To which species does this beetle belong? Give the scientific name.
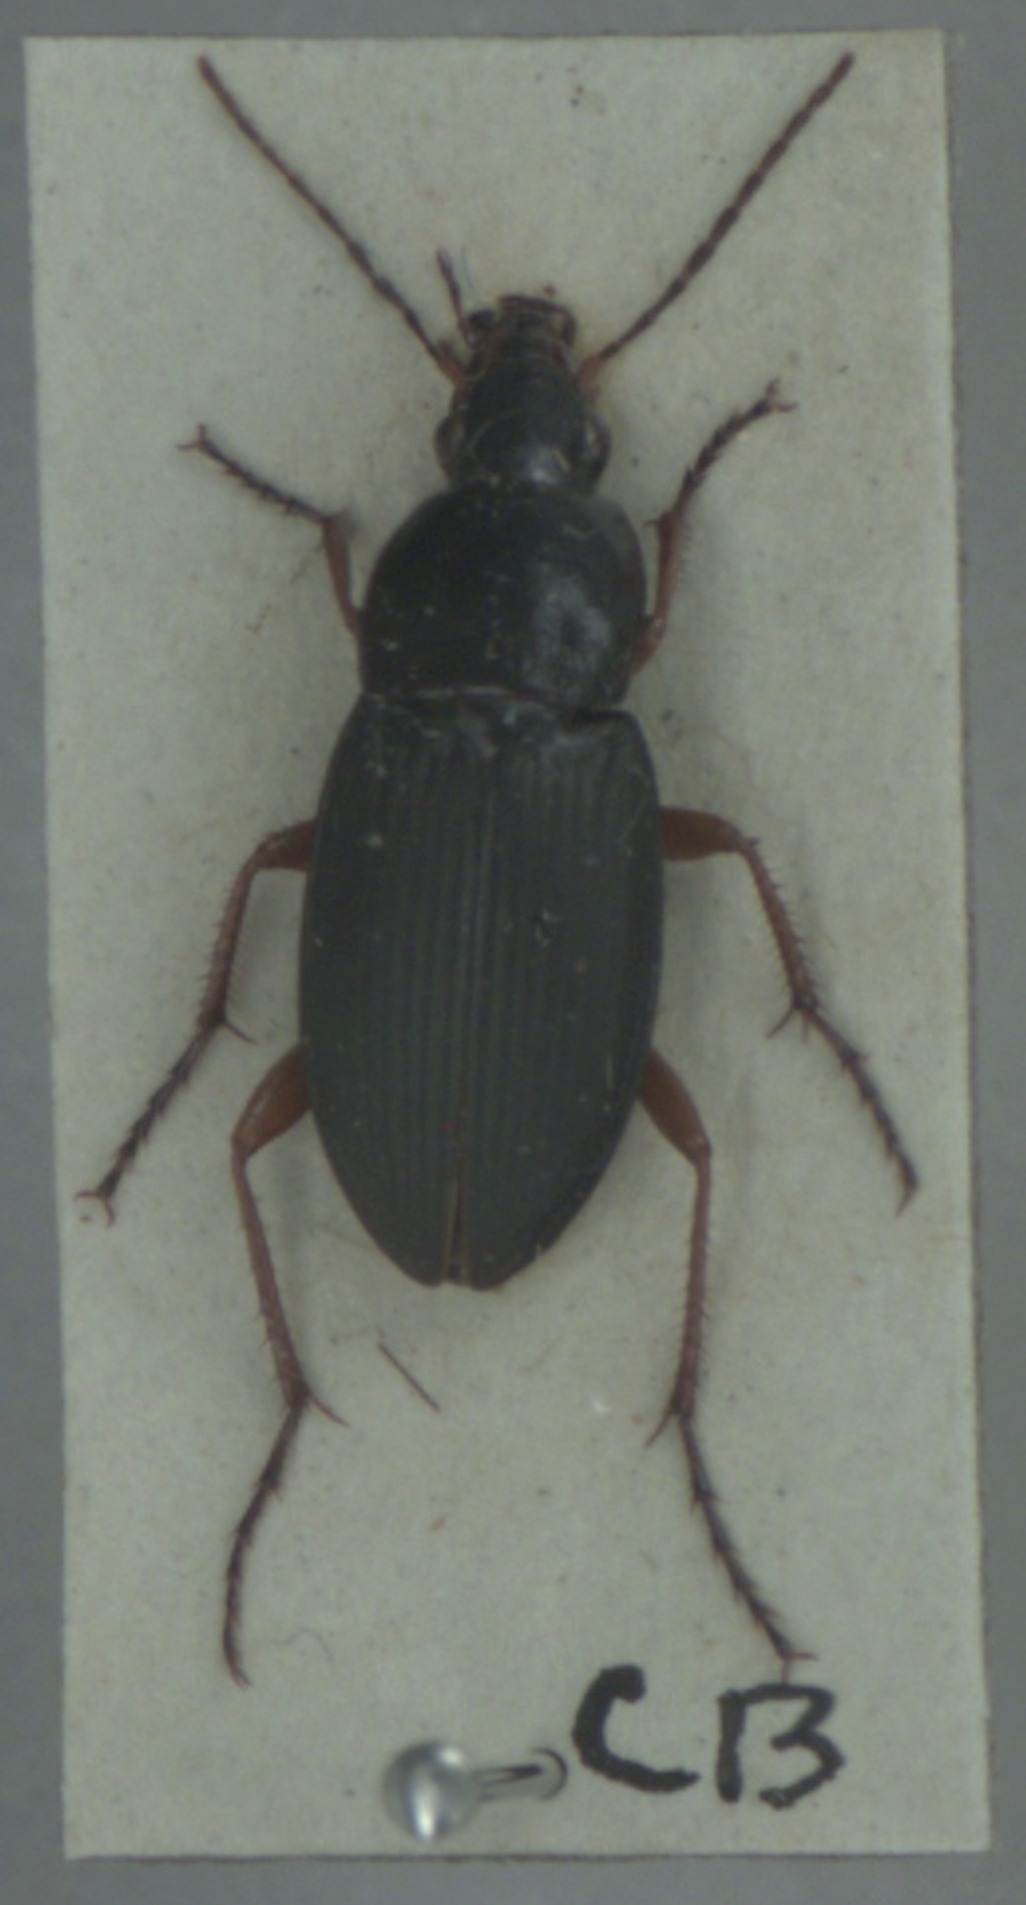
Calathus fuscipes
